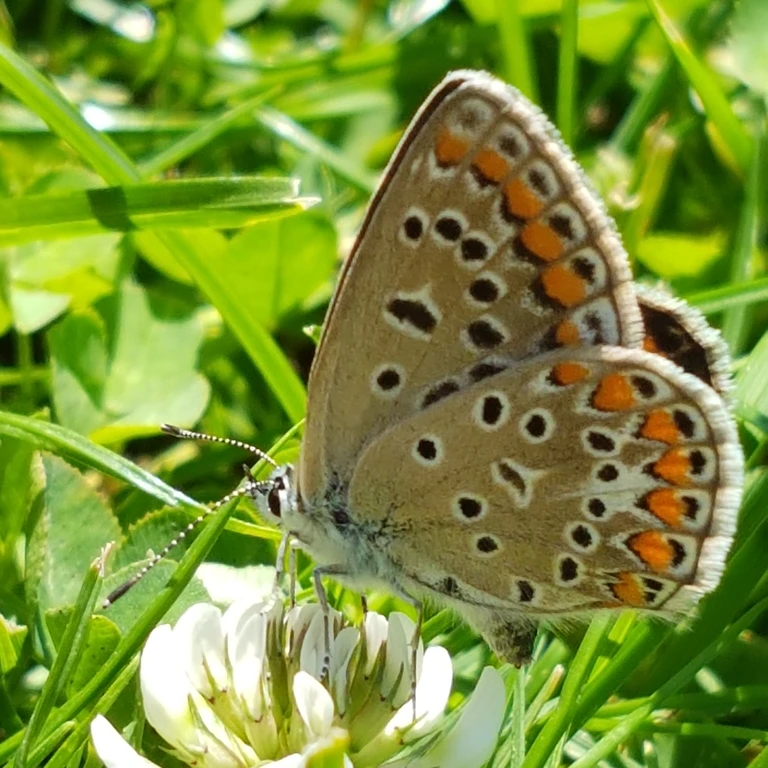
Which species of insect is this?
Polyommatus icarus
